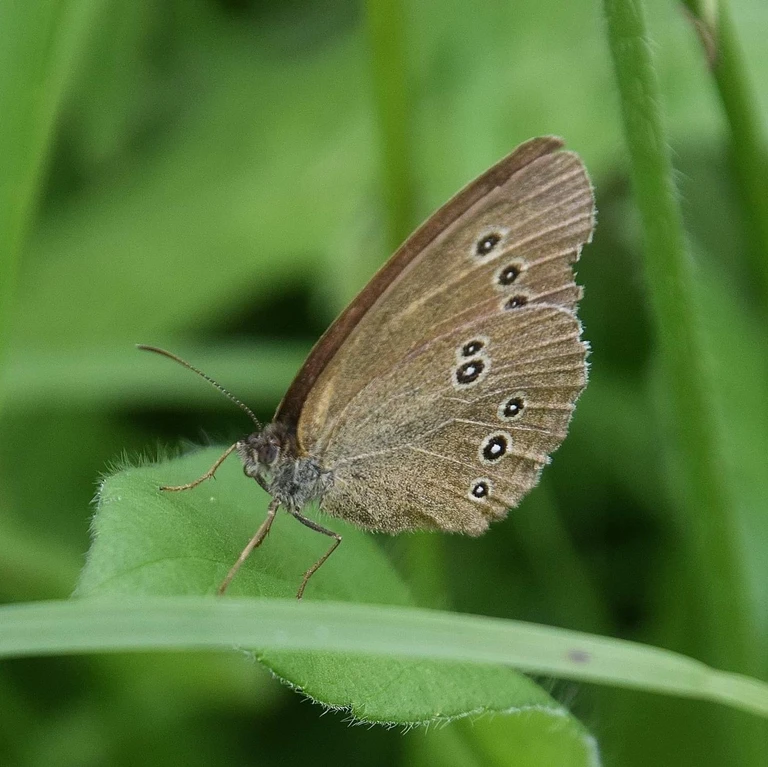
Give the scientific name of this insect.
Aphantopus hyperantus
